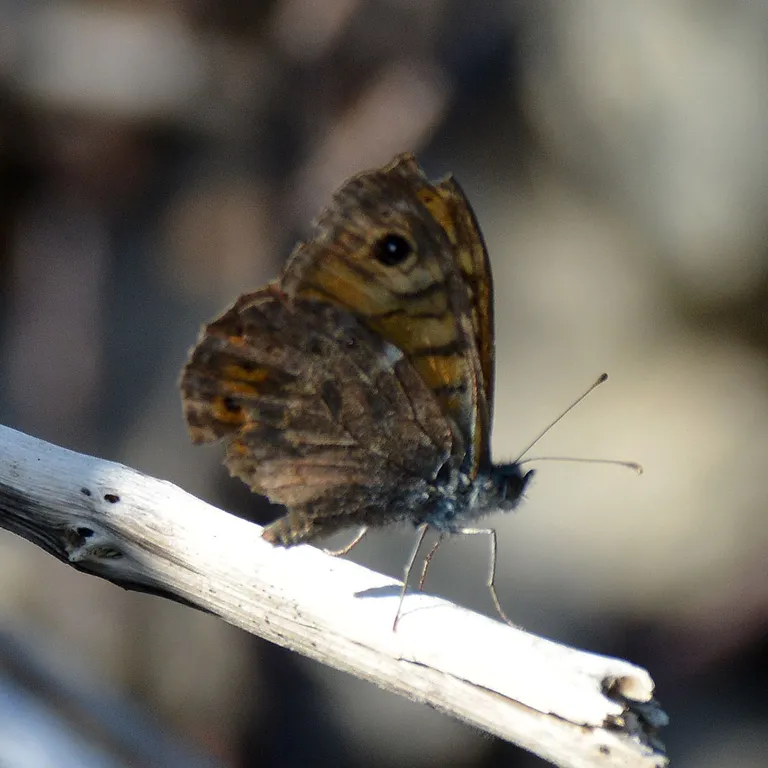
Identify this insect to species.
Lasiommata megera (also Pararge megera)
